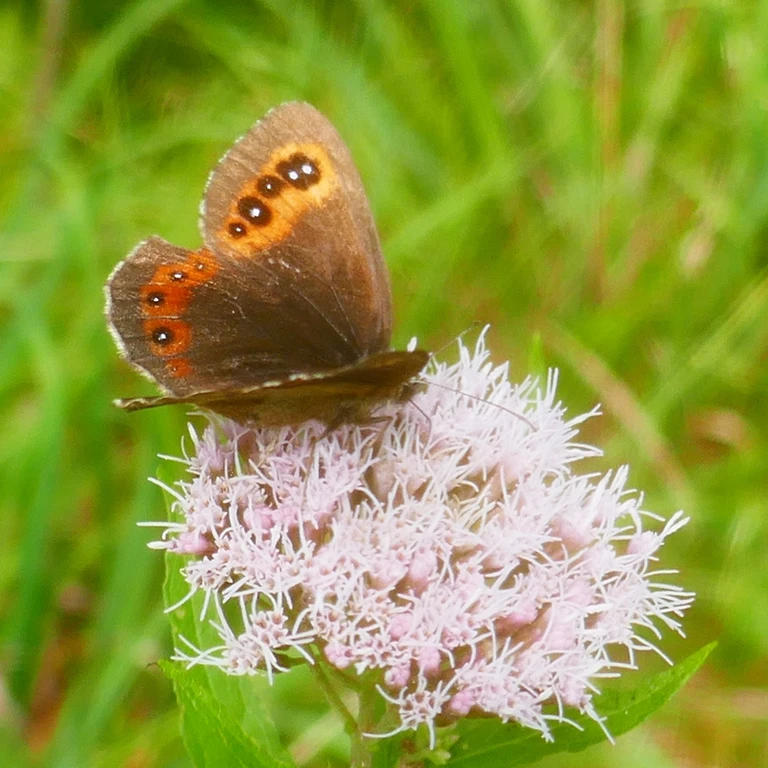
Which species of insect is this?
Erebia aethiops
